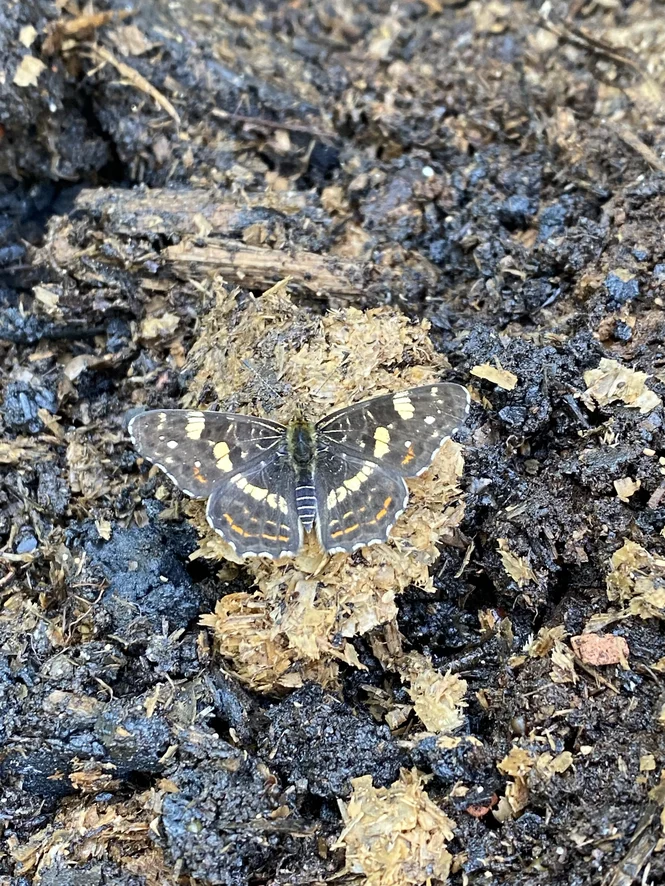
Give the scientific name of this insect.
Araschnia levana
